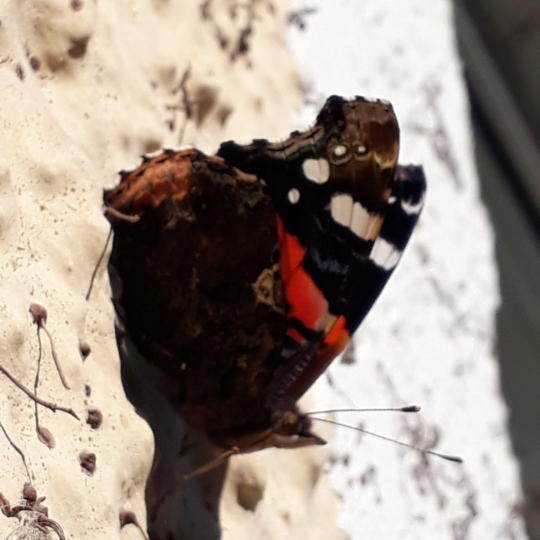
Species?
Vanessa atalanta
